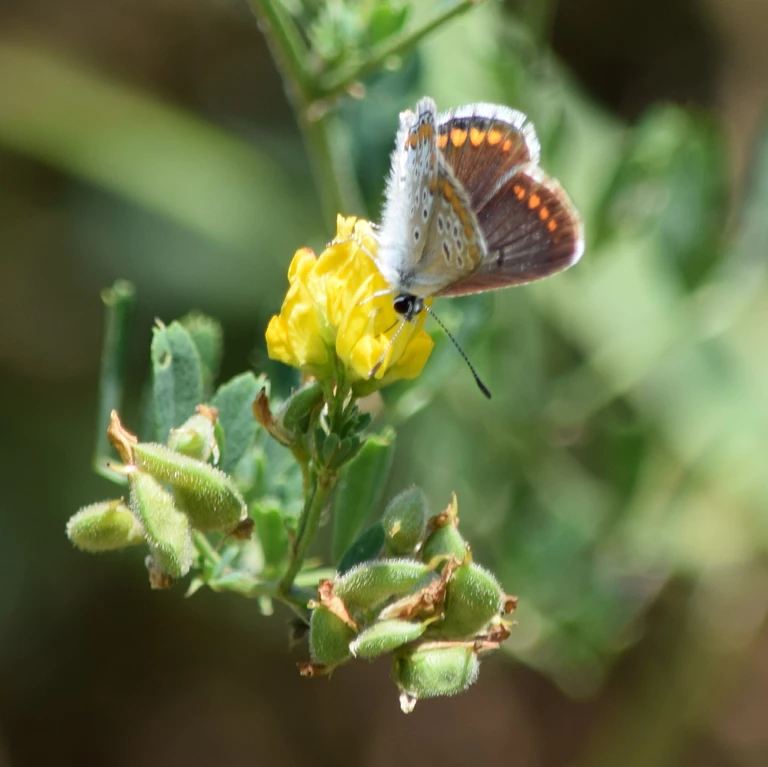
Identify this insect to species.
Aricia agestis/artaxerxes
